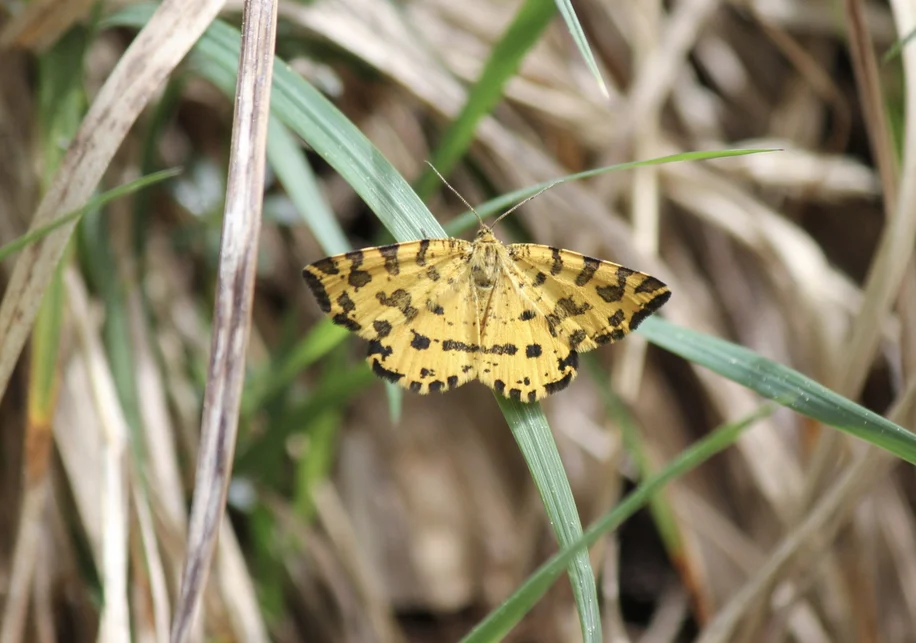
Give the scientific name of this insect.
Pseudopanthera macularia
